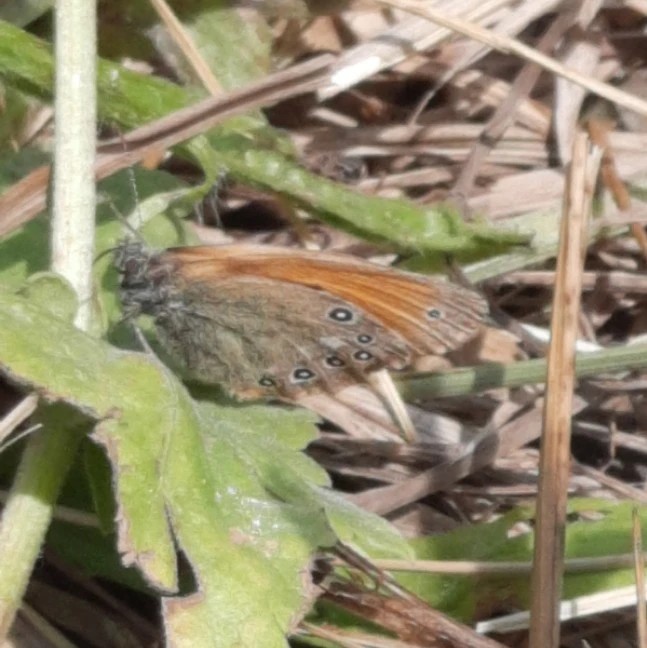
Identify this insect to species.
Coenonympha glycerion (also Coenonympha iphis)
